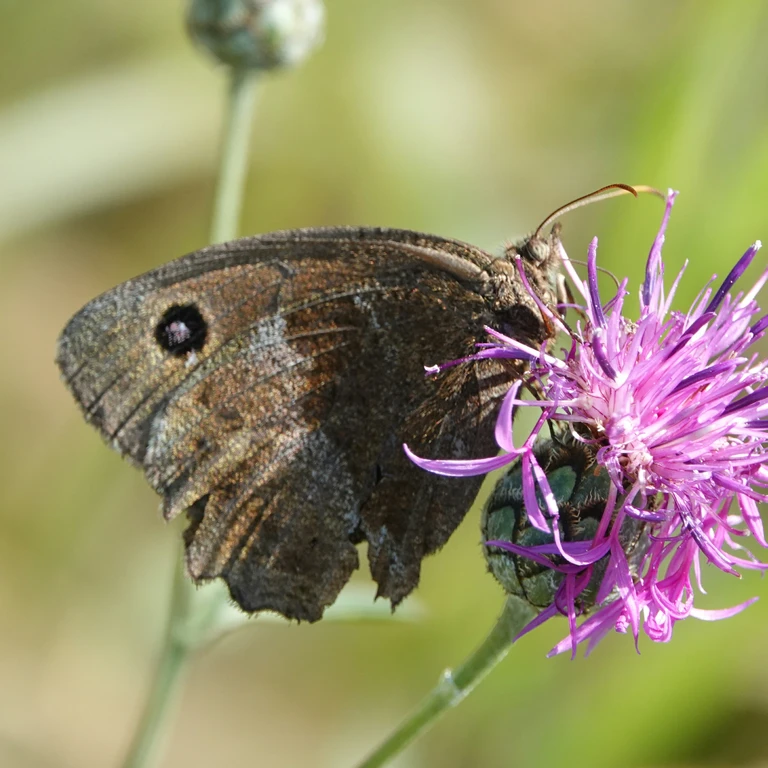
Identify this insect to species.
Minois dryas
